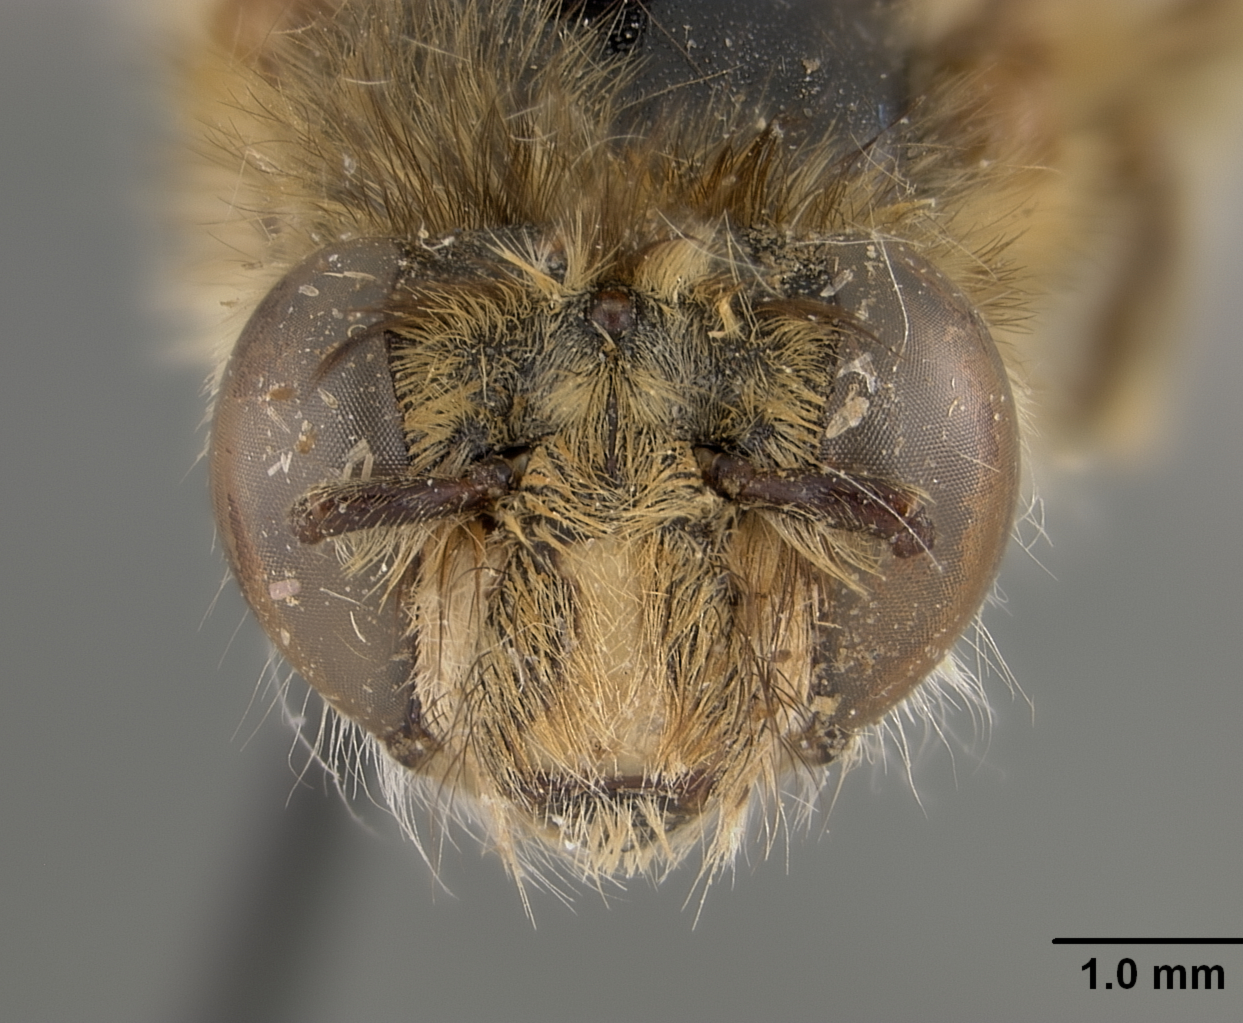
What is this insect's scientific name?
Habropoda bucconoides
